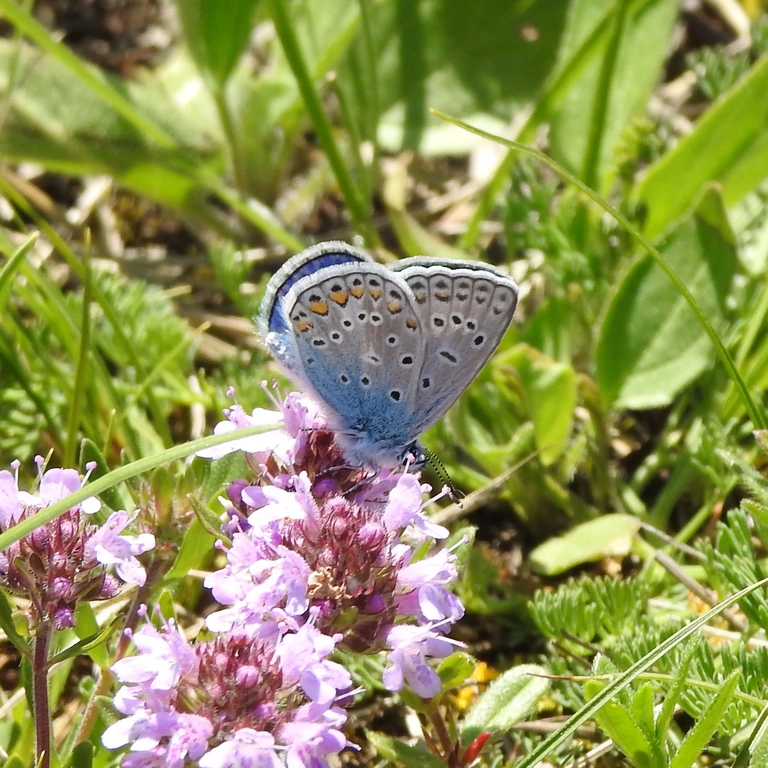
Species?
Polyommatus icarus
